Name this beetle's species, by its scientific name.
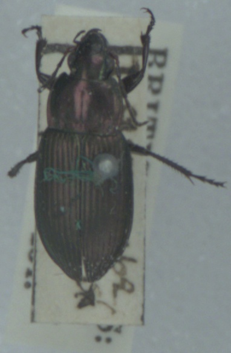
Poecilus cupreus
